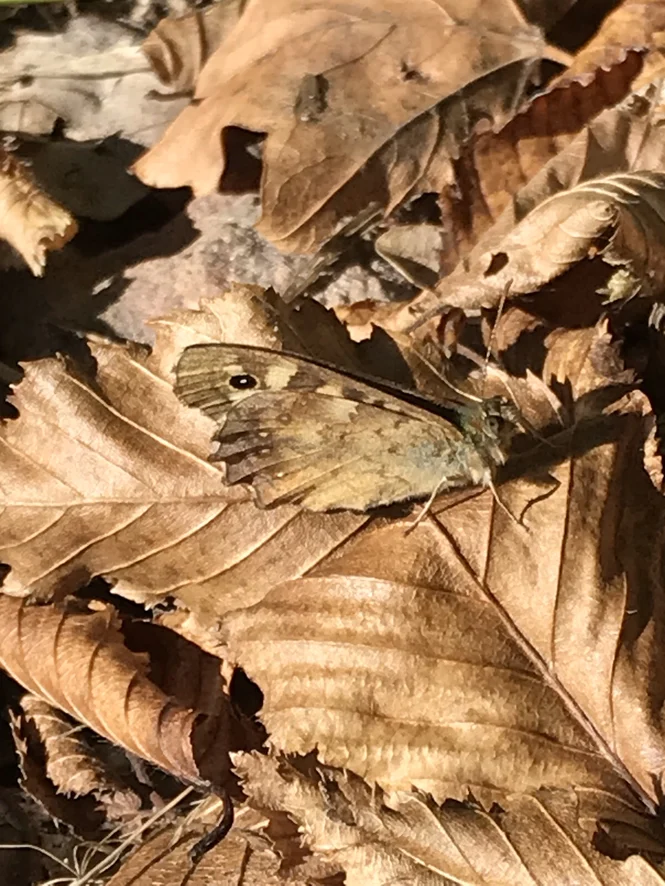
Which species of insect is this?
Pararge aegeria
